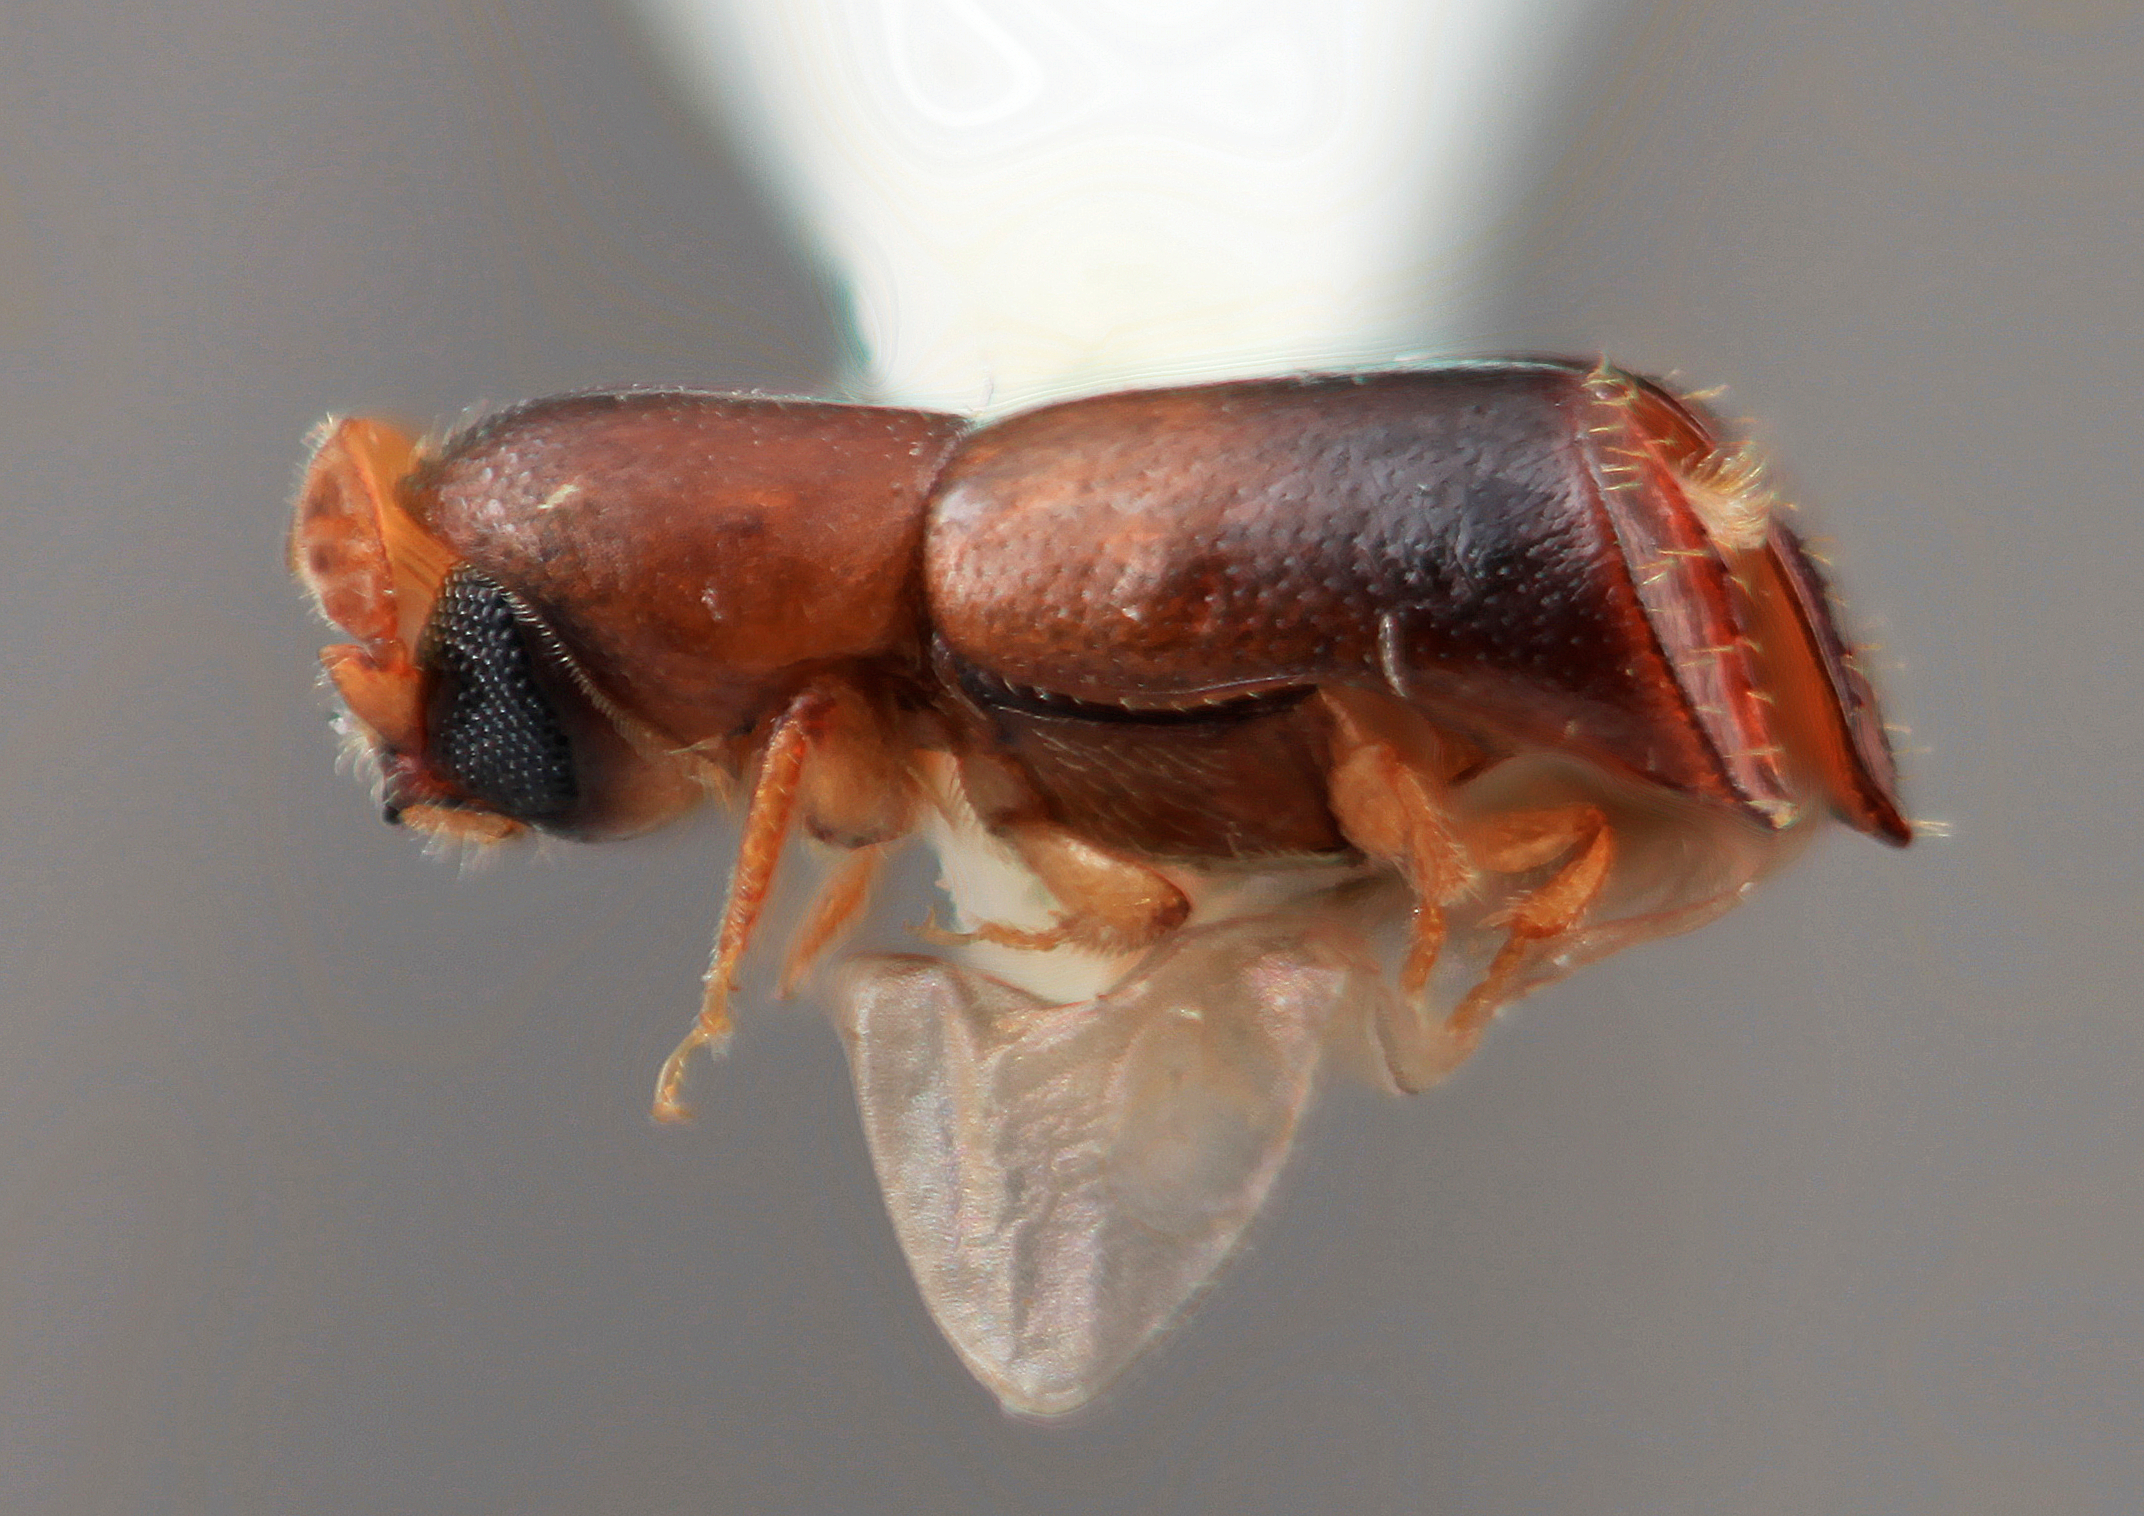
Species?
Corthylus gracillior
